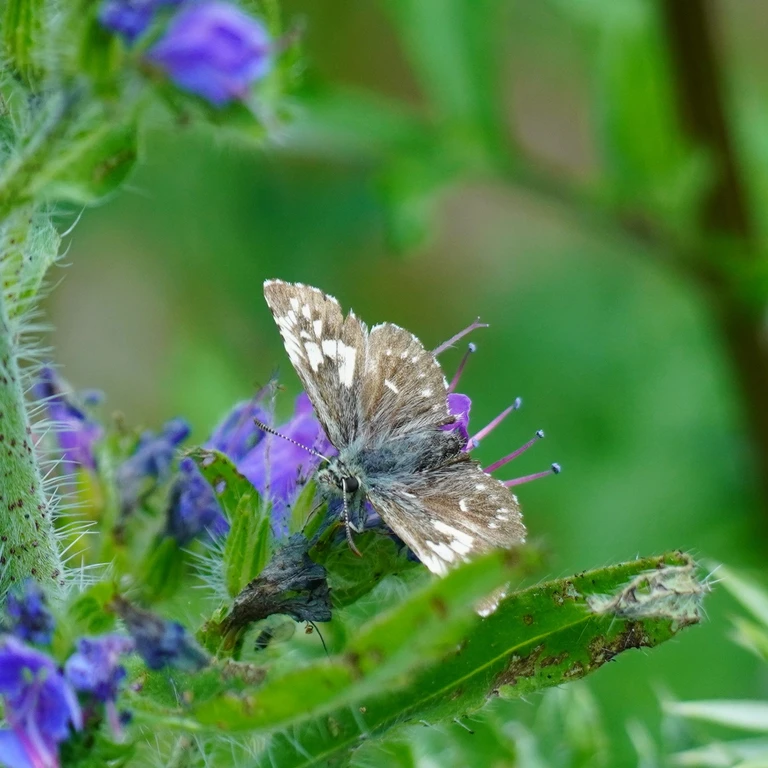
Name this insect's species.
Pyrgus malvae
